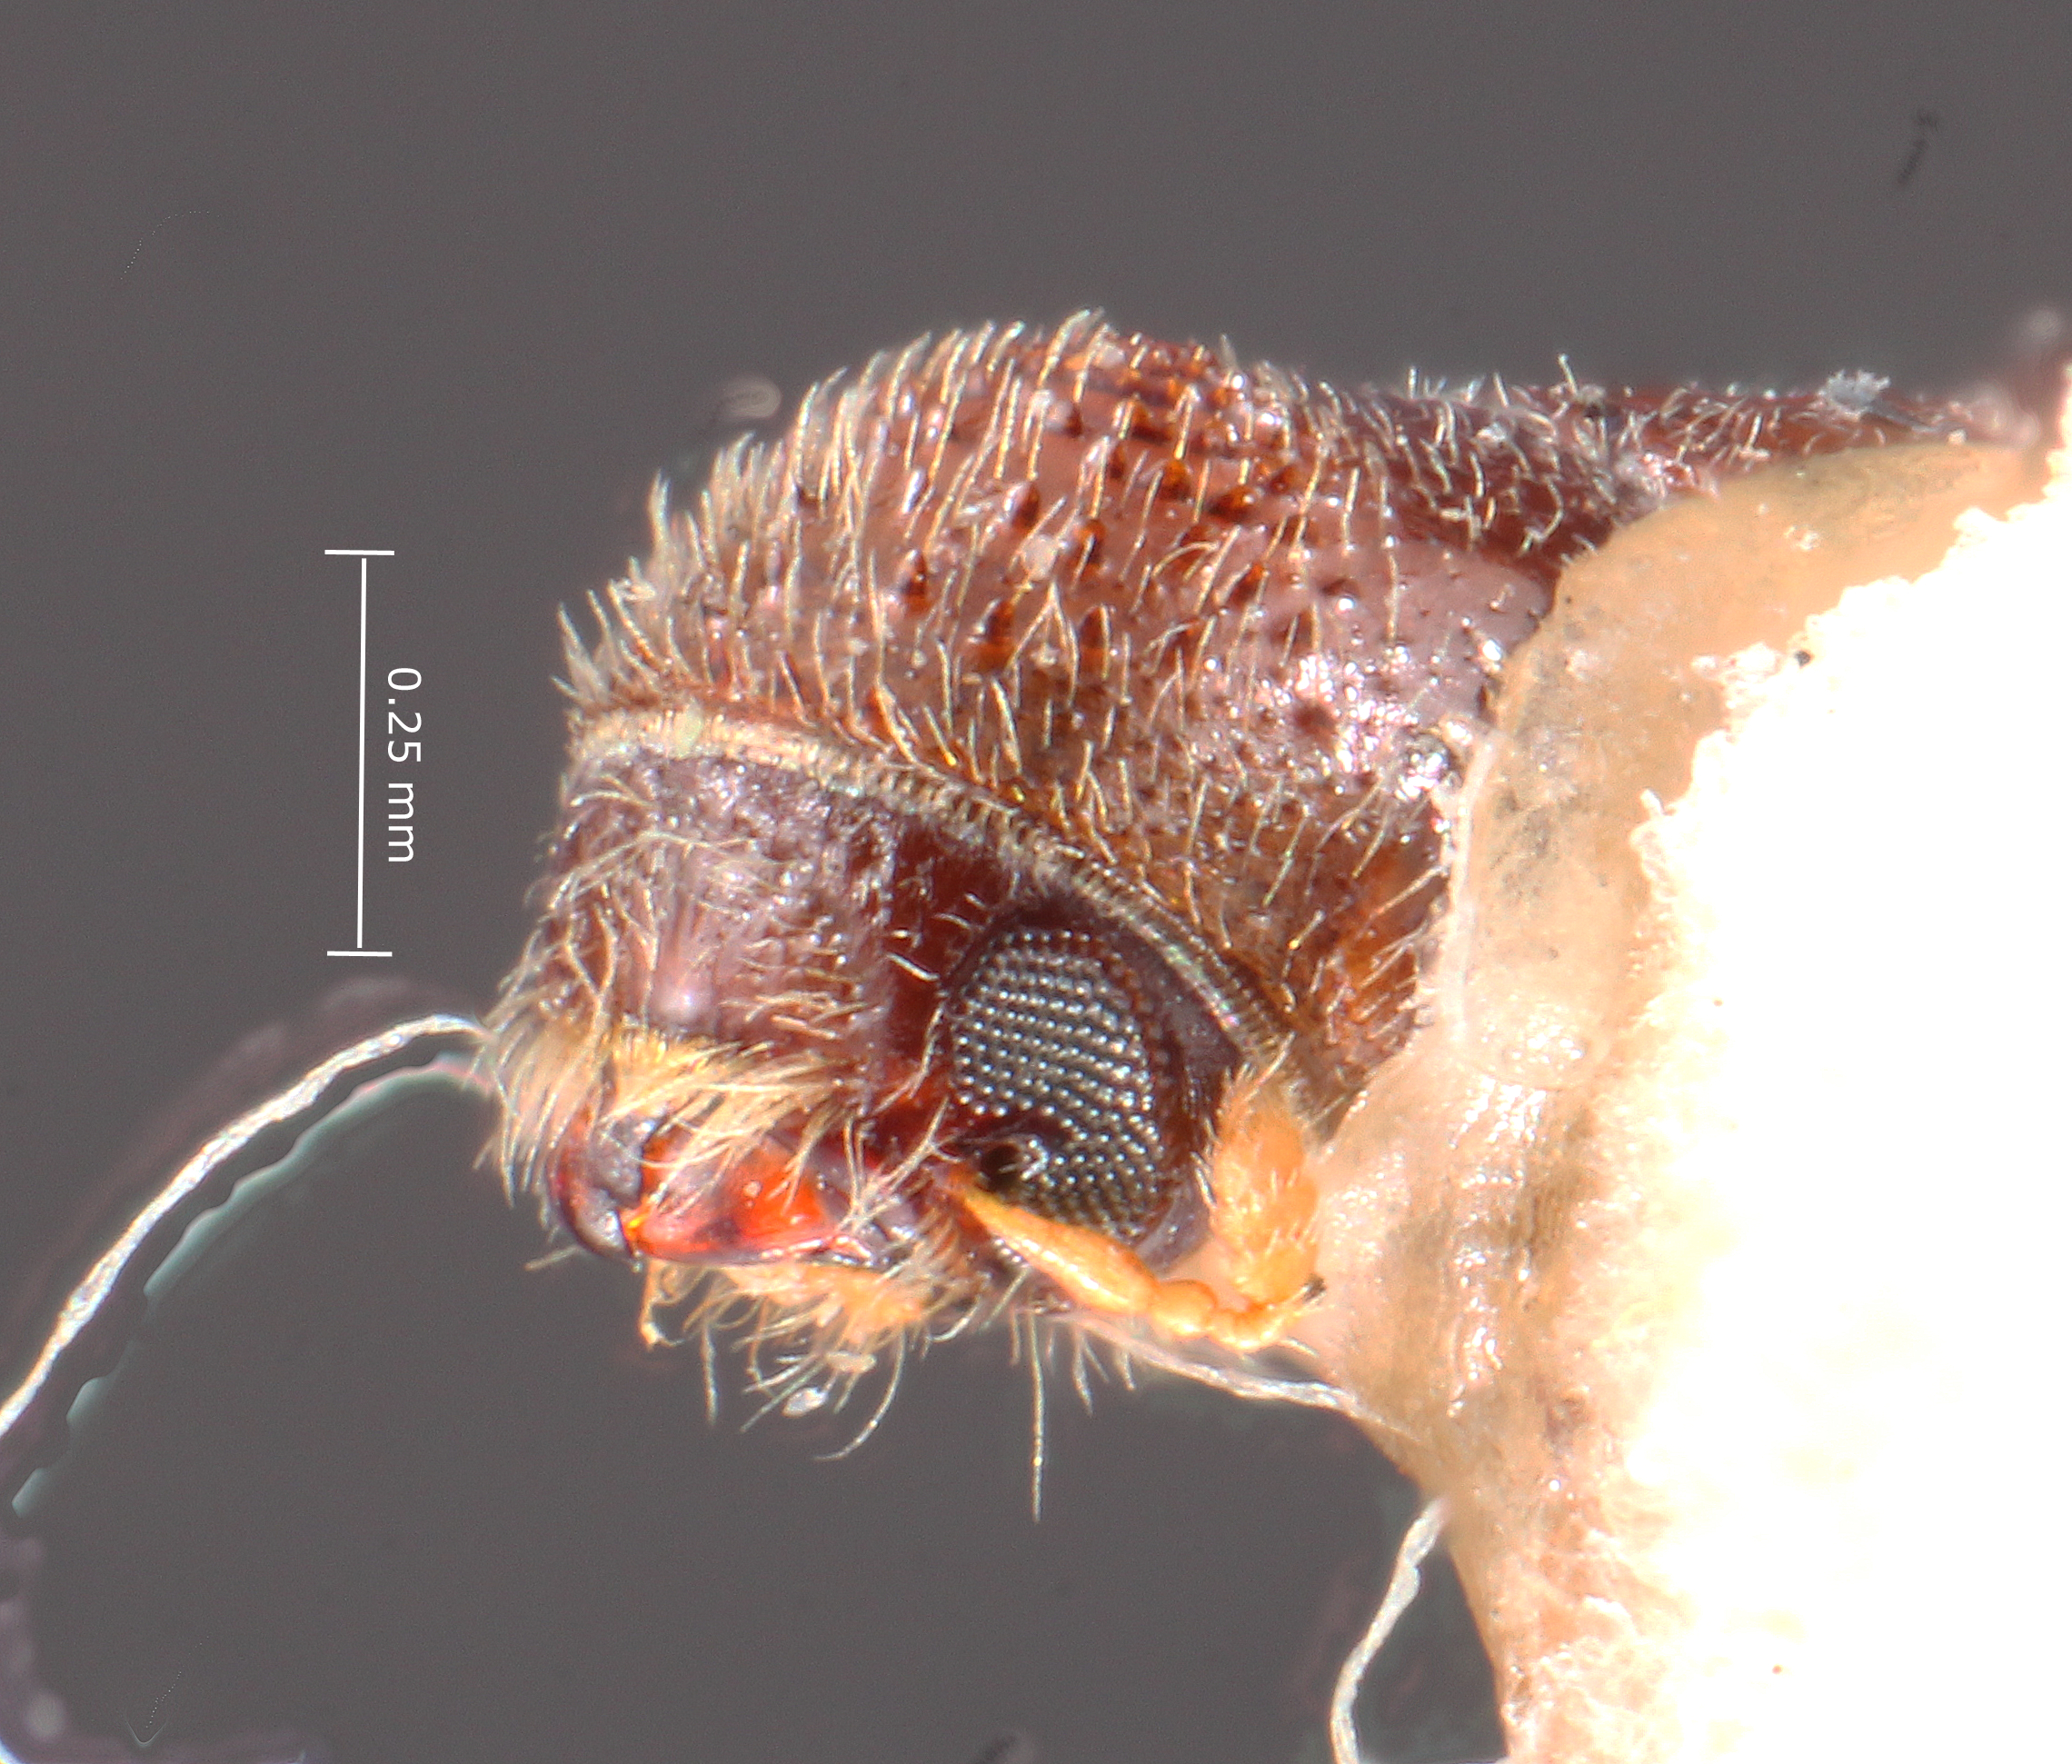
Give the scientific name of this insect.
Pityophthorus subopacus
